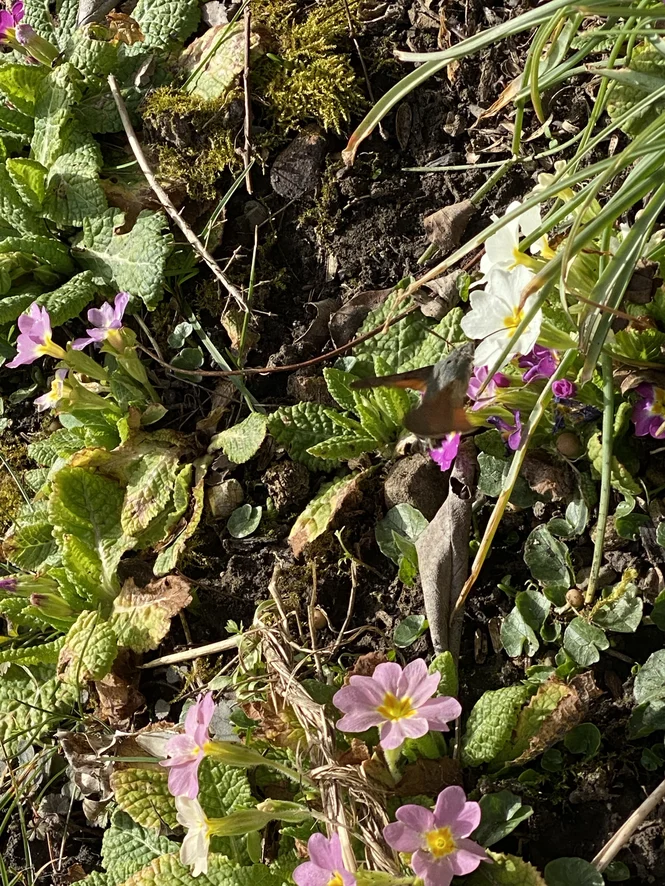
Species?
Macroglossum stellatarum
